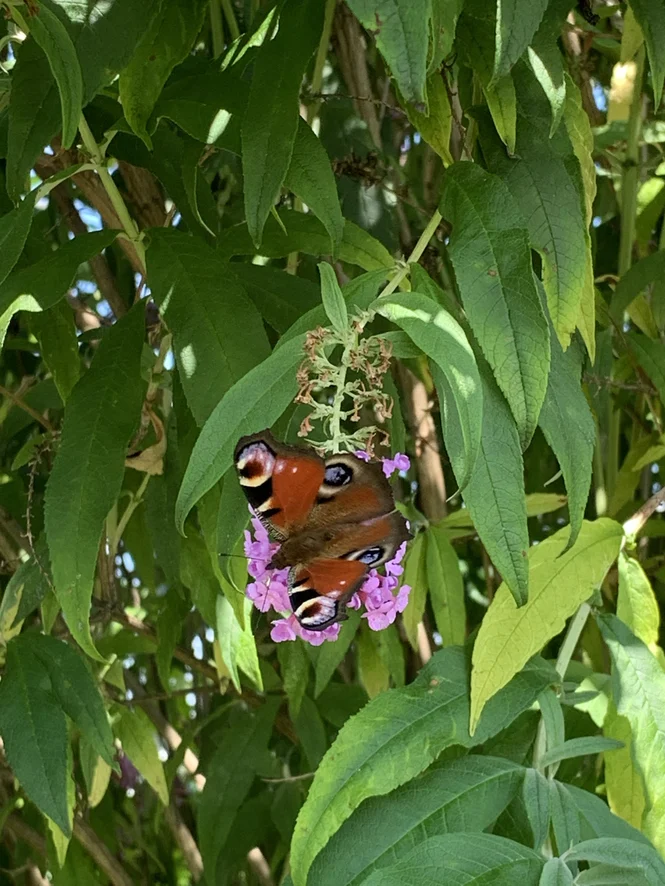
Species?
Aglais io
